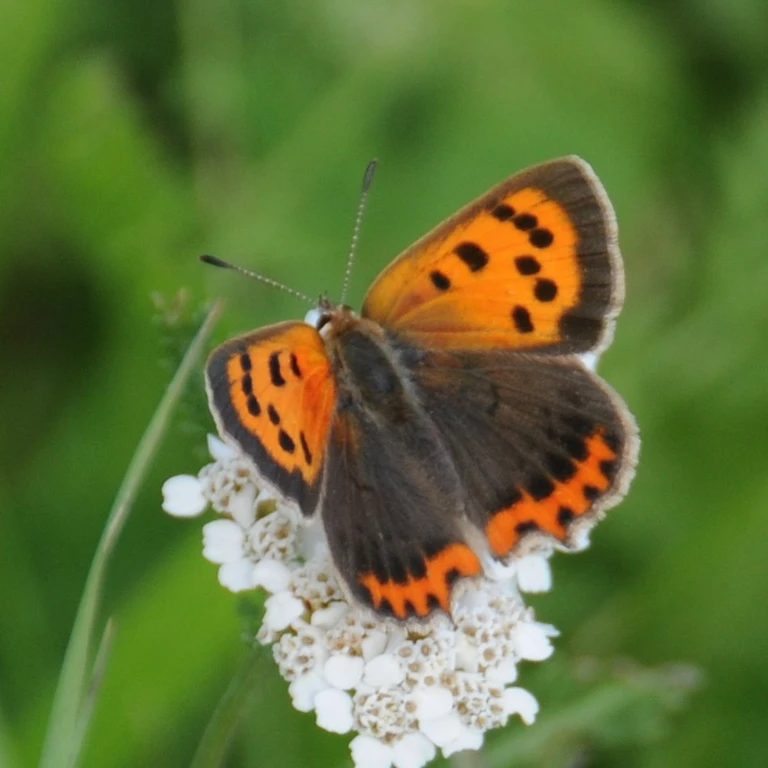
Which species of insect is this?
Lycaena phlaeas
